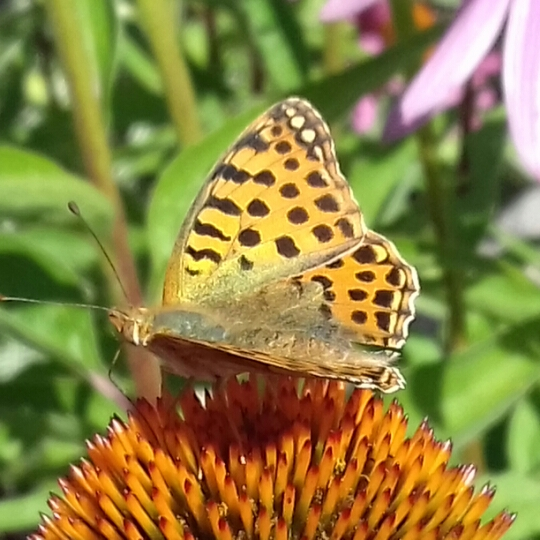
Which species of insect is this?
Issoria lathonia
